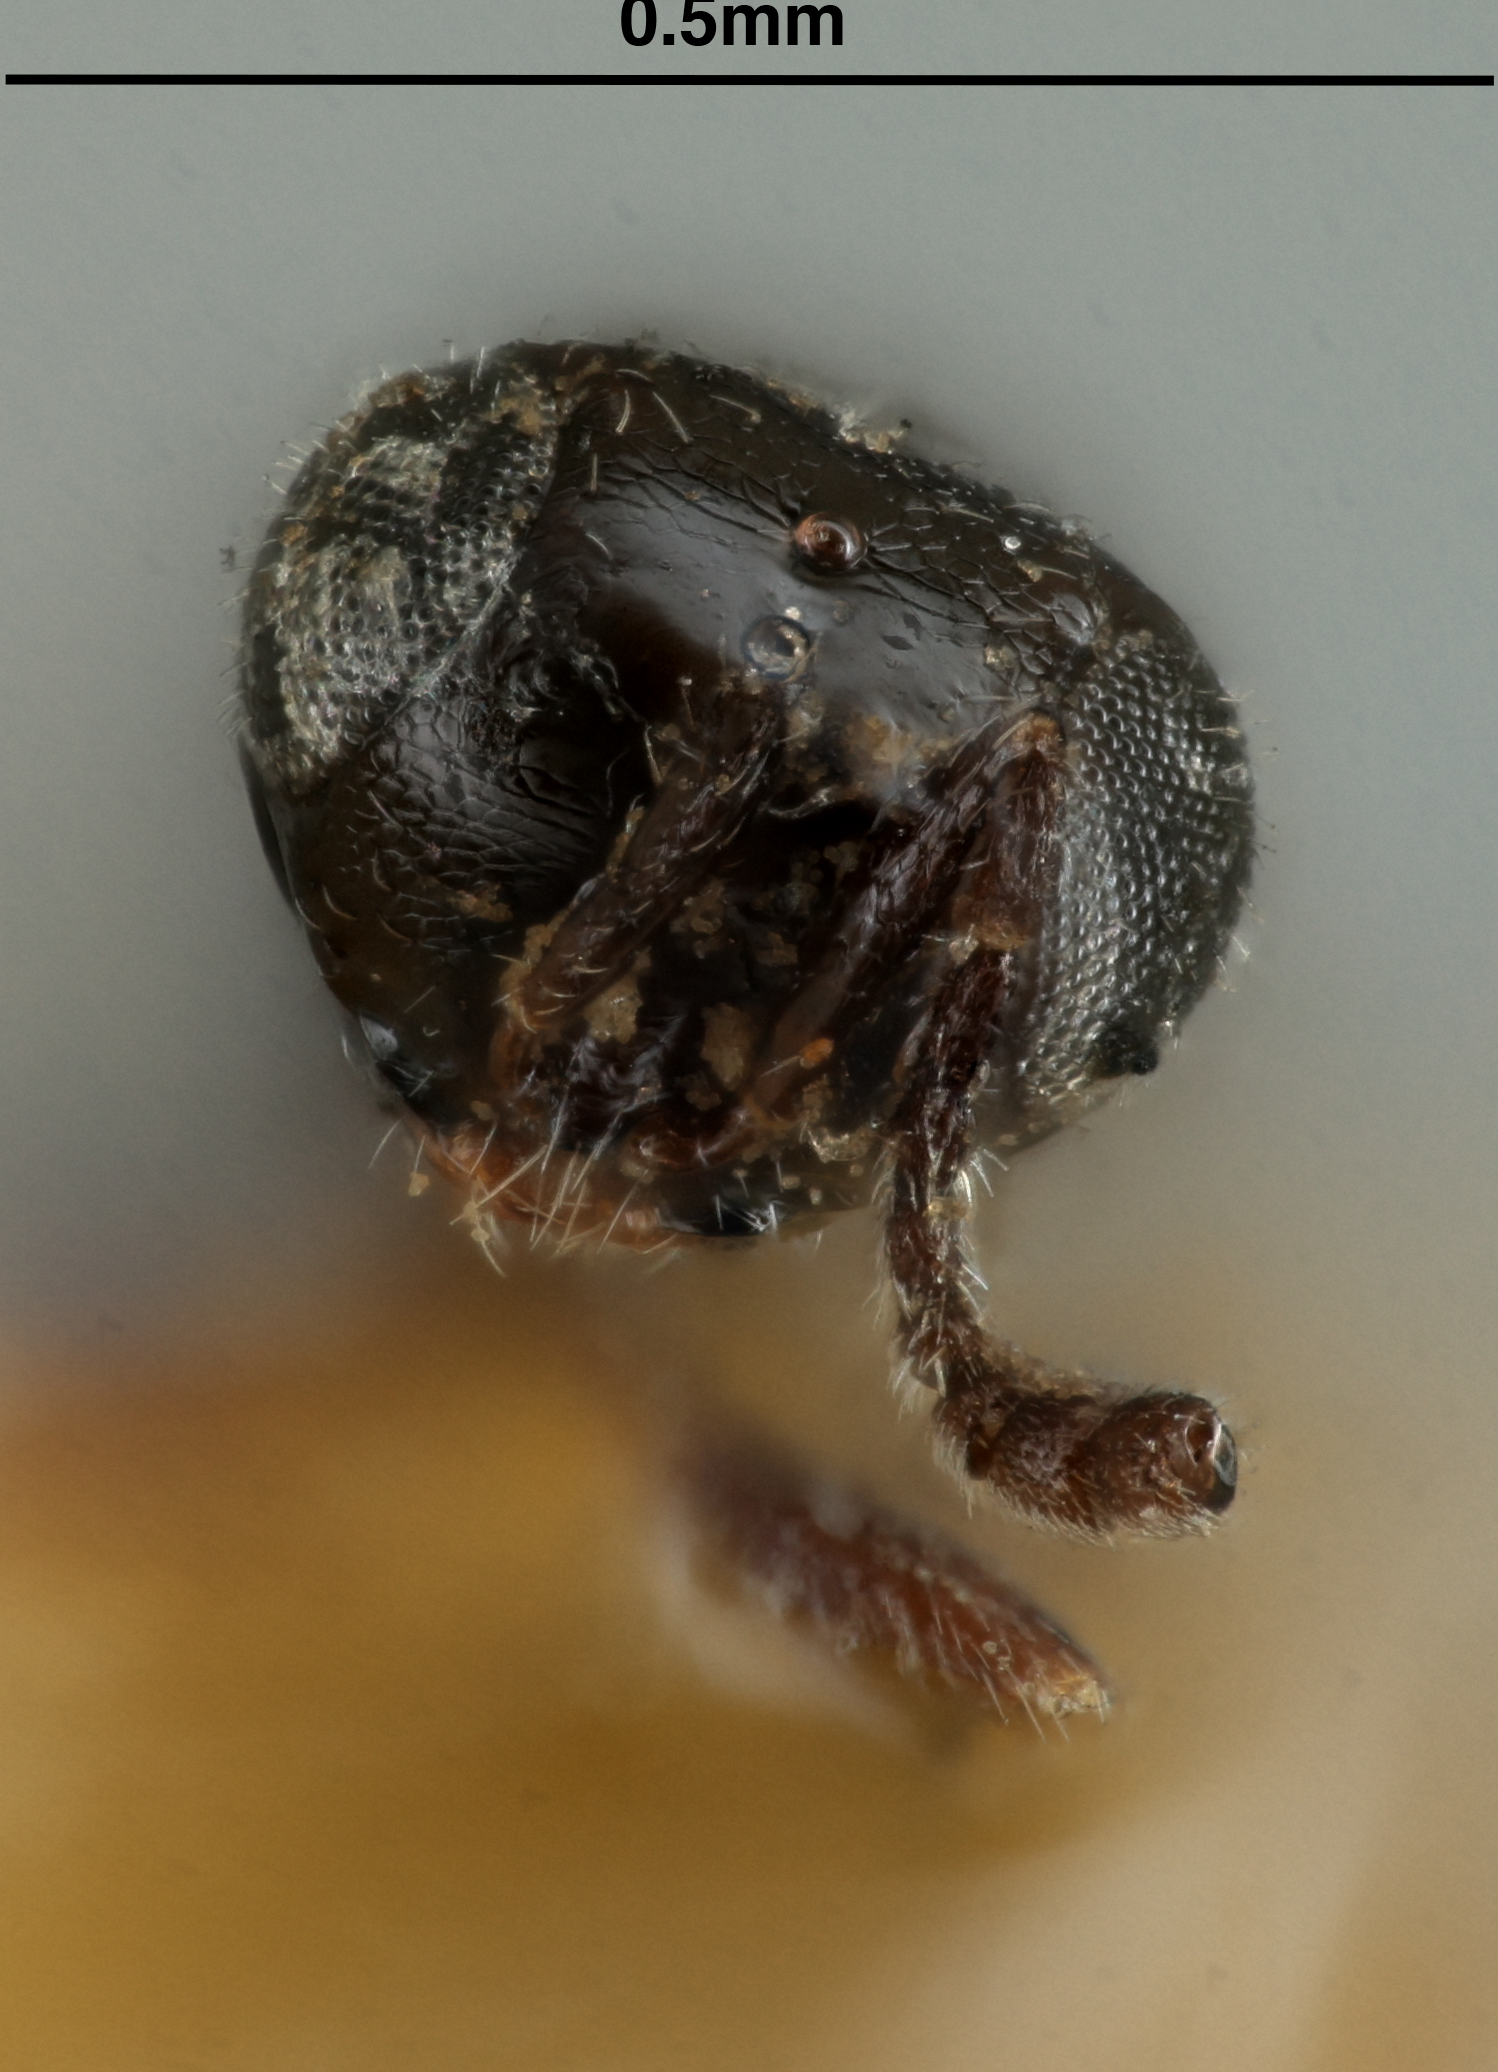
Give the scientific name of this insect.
Telenomus clisiocampae
